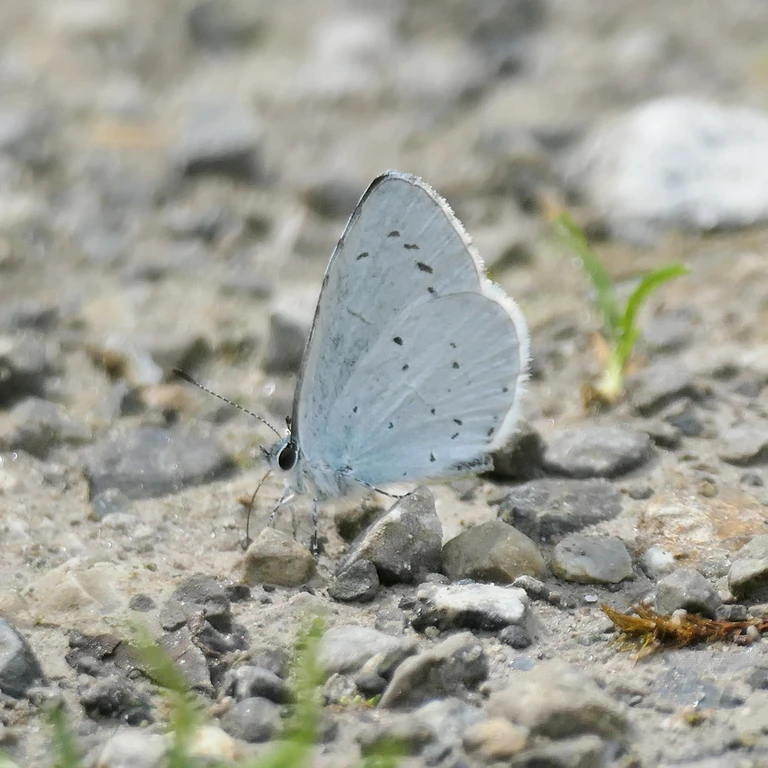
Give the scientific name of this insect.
Celastrina argiolus
